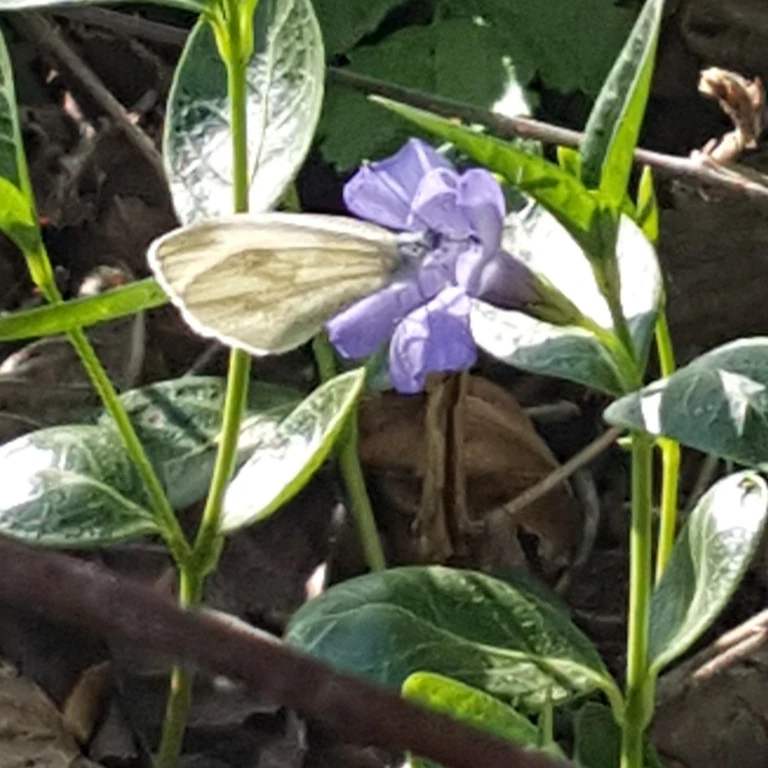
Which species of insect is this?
Leptidea sinapis/juvernica
